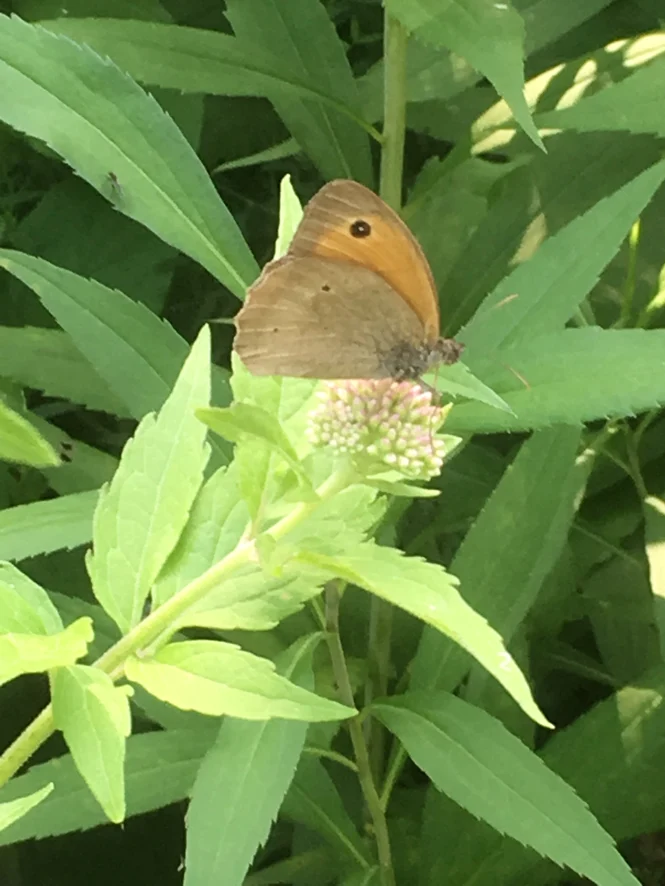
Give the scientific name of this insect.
Maniola jurtina
